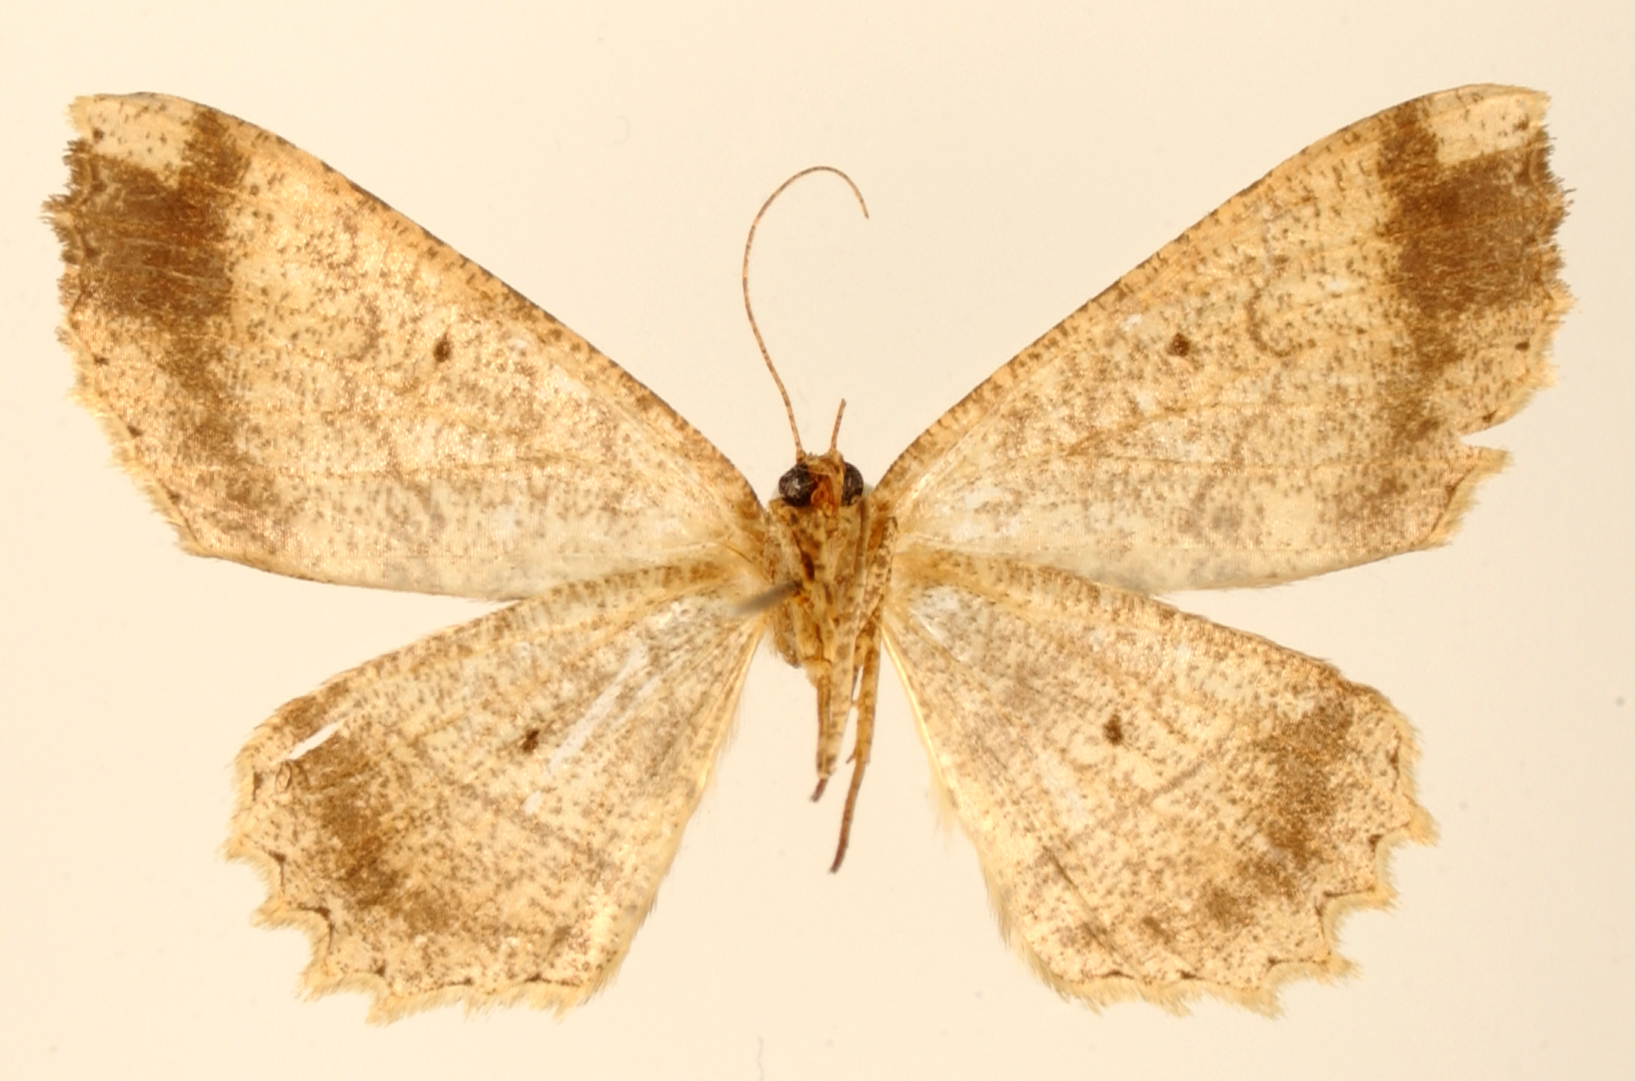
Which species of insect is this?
Melanolophia venatia
